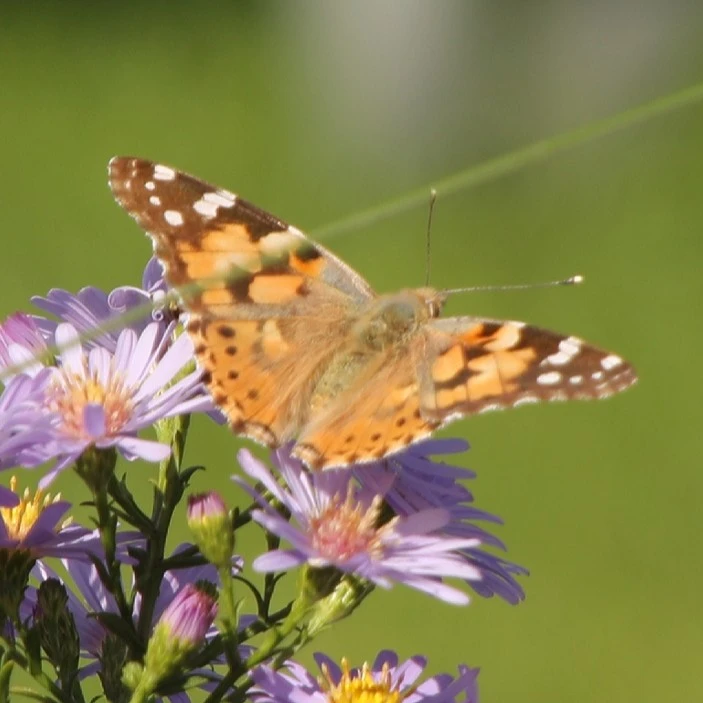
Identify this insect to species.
Vanessa cardui
